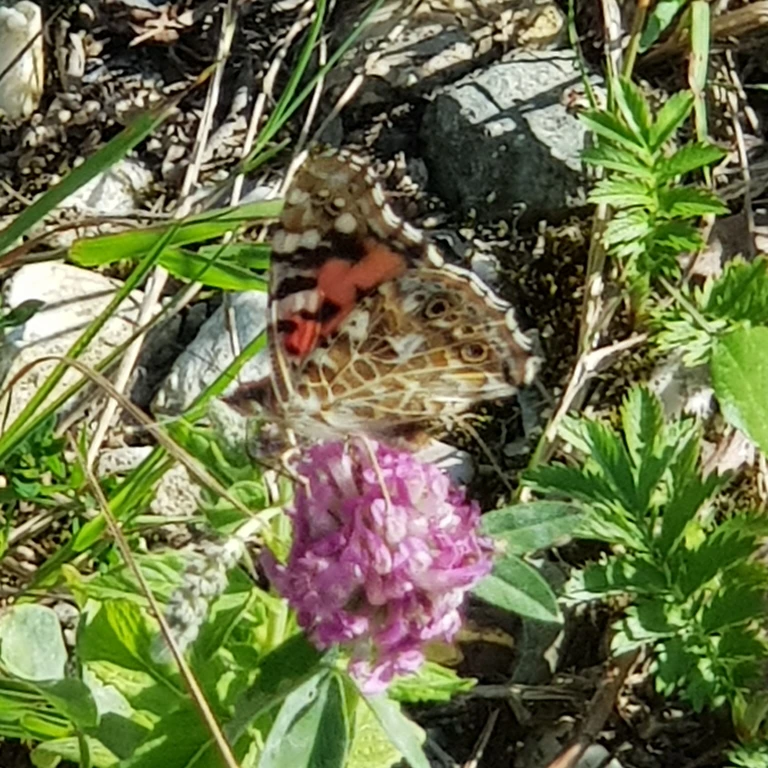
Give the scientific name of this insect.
Vanessa cardui
